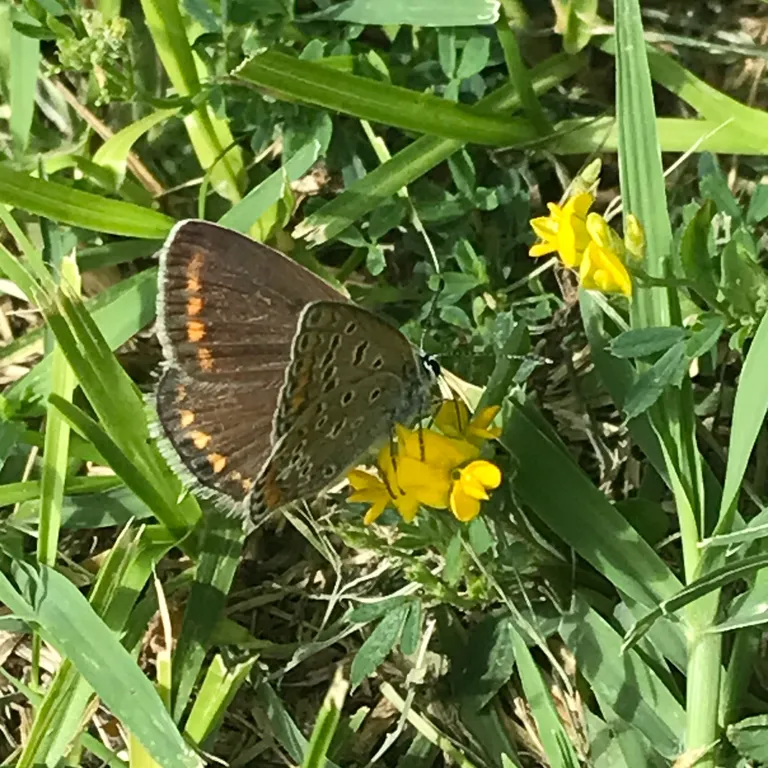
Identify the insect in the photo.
Polyommatus icarus
